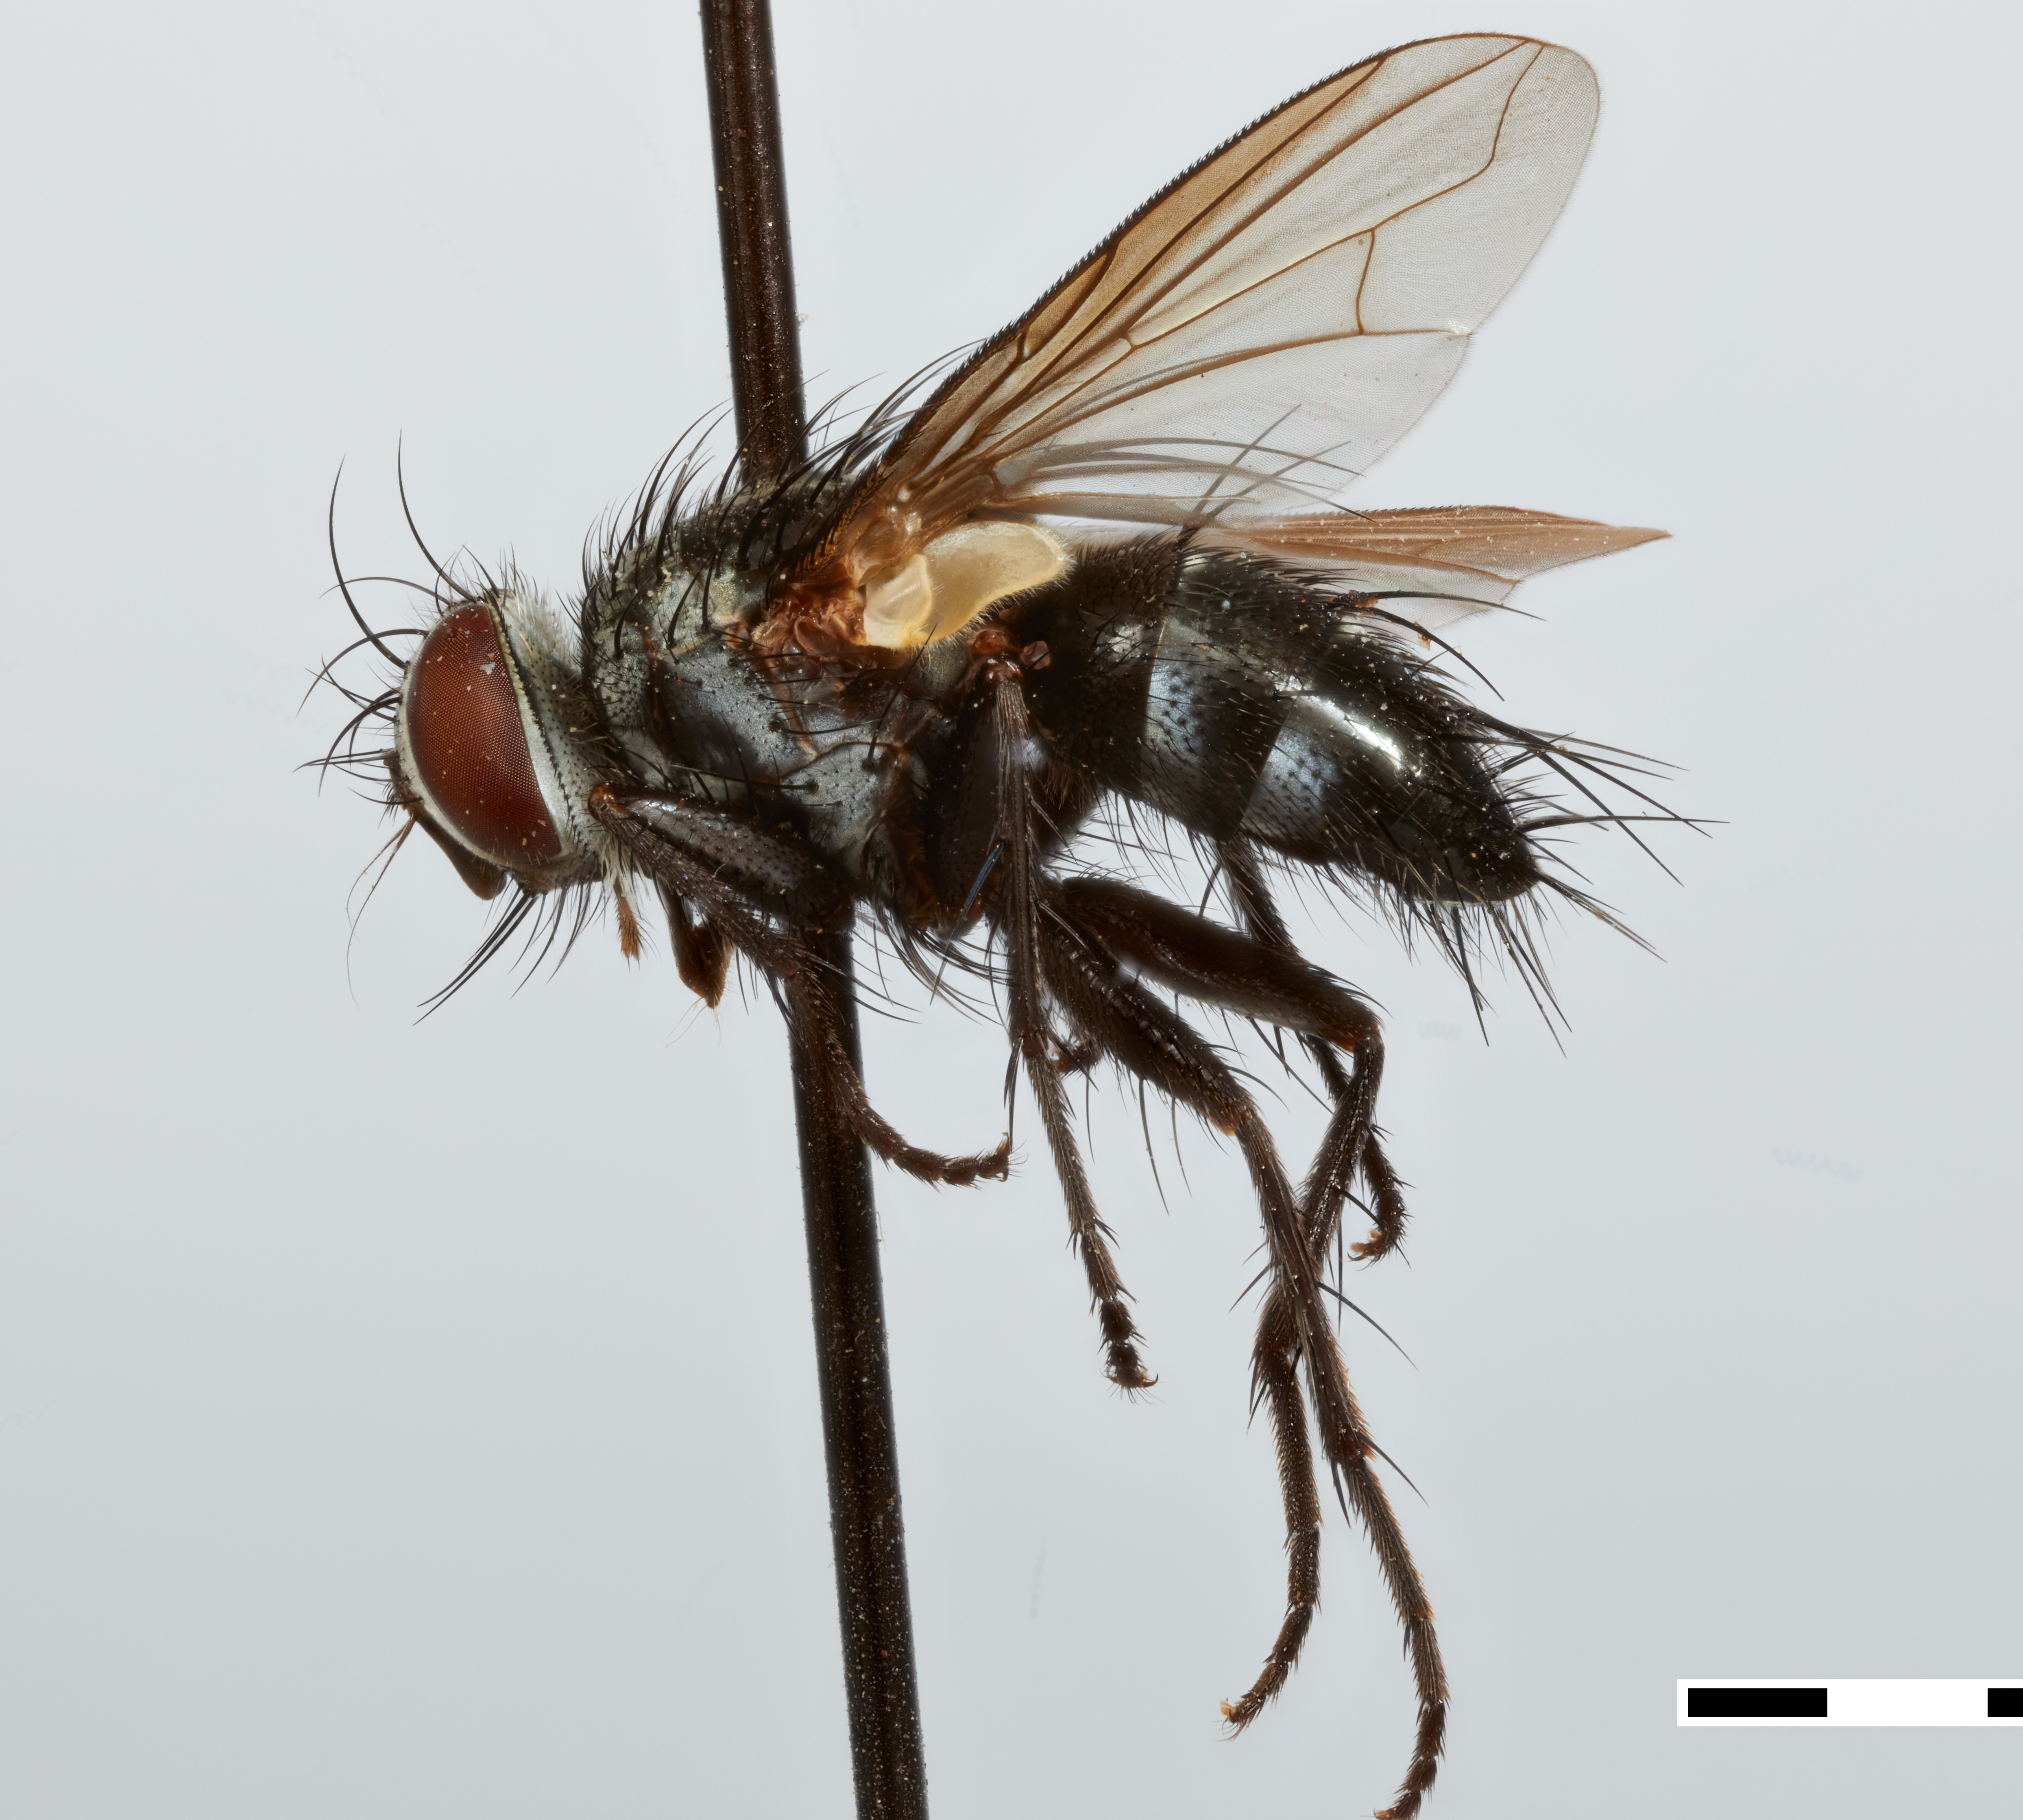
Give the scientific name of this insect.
Thelairodoria thrix
